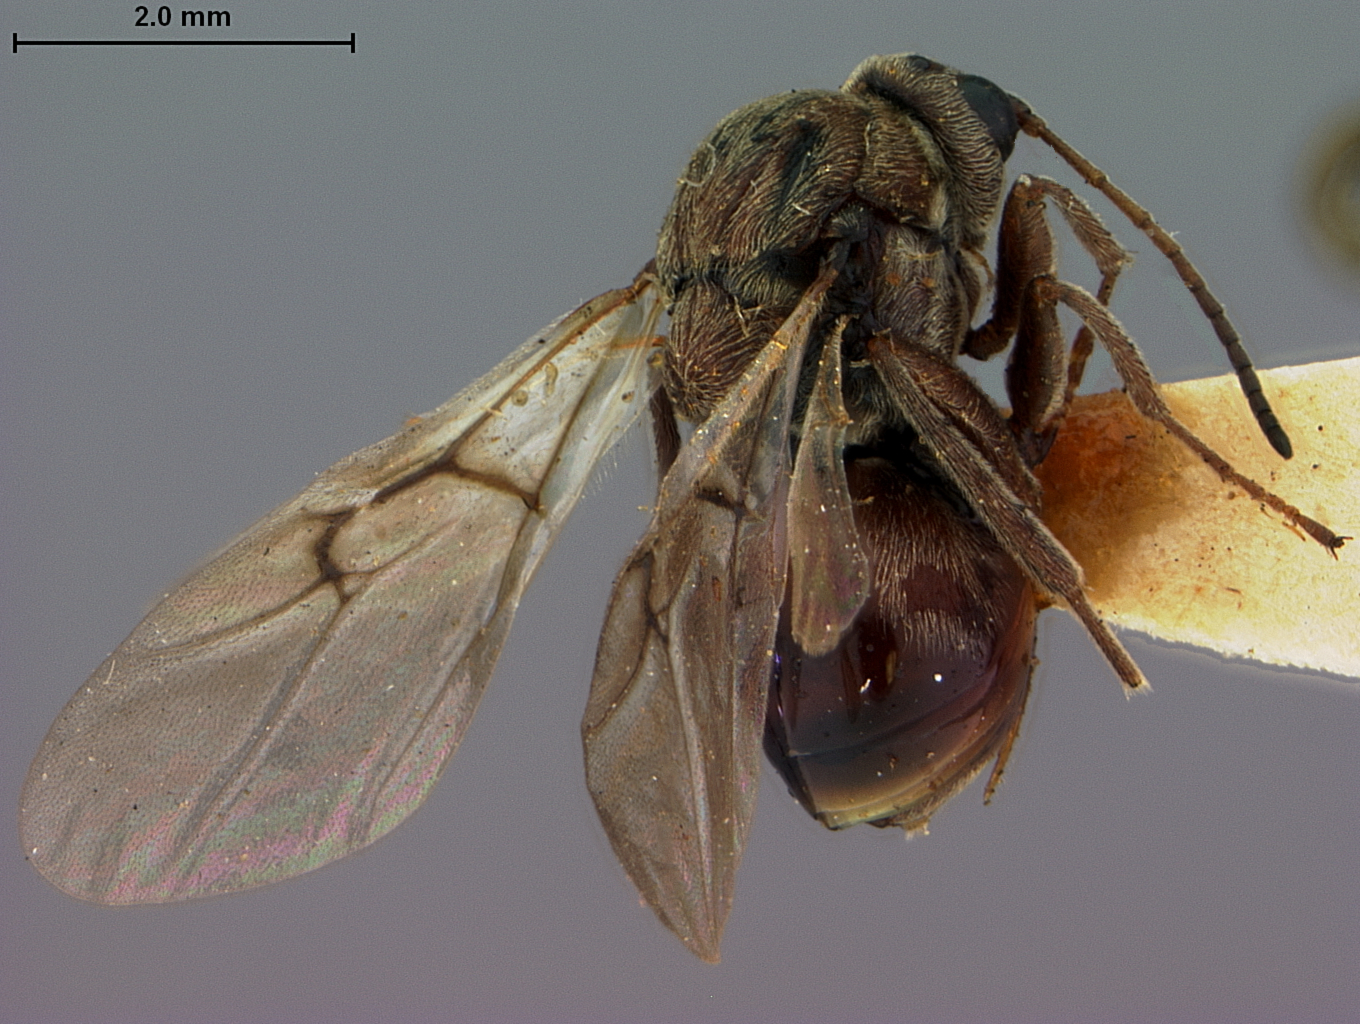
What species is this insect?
Callirhytis corallosa
